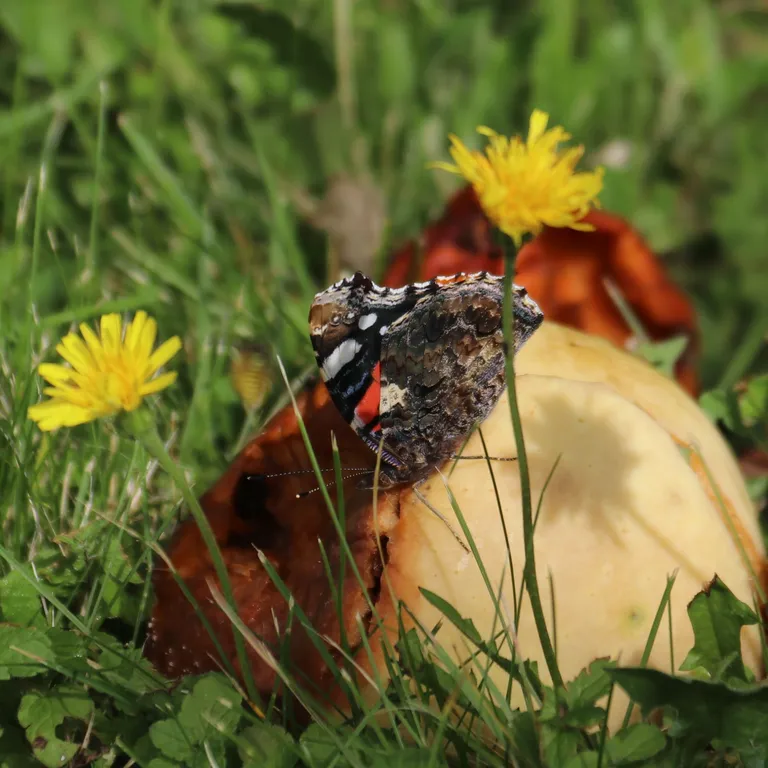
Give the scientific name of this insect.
Vanessa atalanta
